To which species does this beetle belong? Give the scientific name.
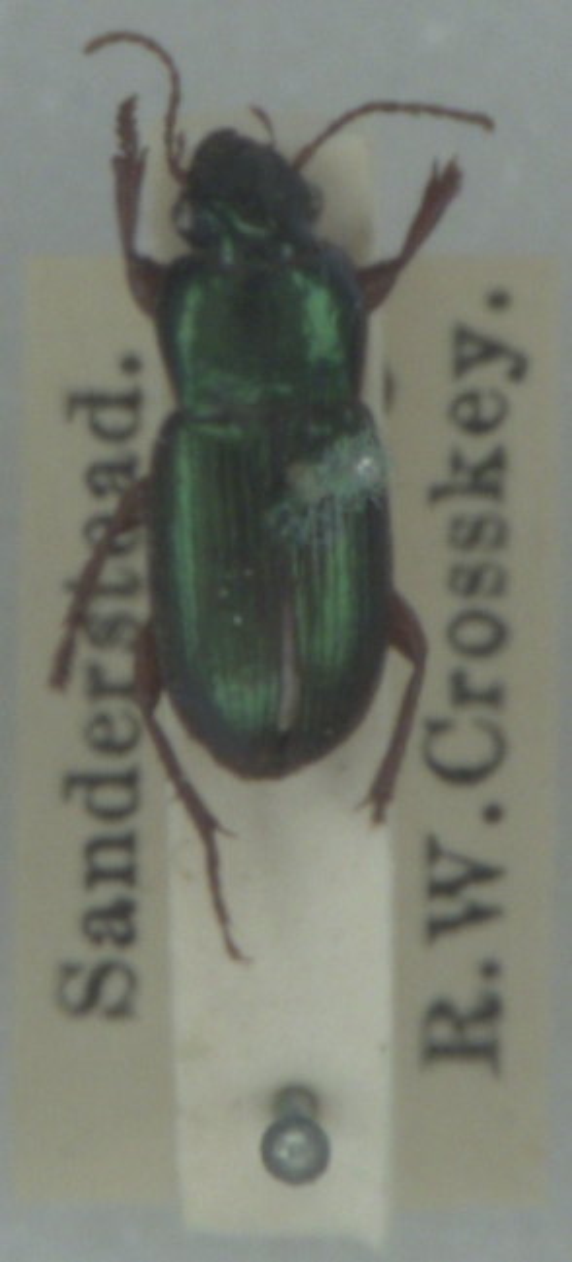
Harpalus affinis
